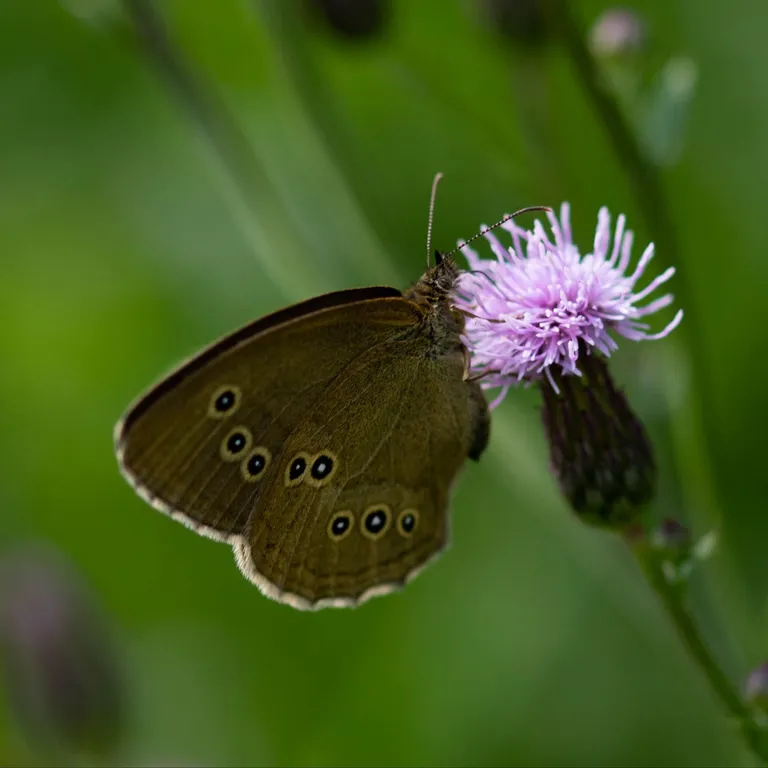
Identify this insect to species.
Aphantopus hyperantus
